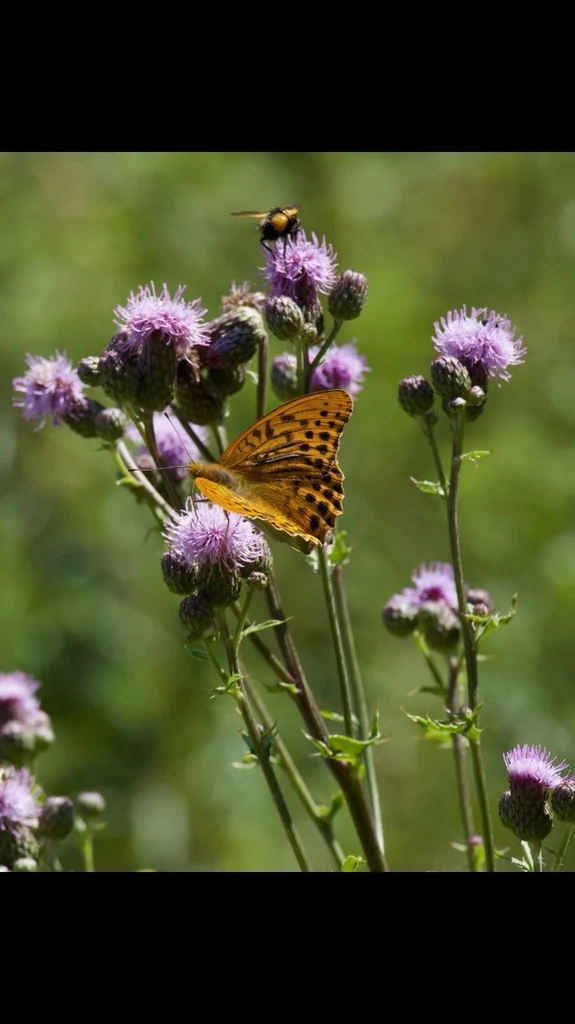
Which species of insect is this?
Argynnis paphia
